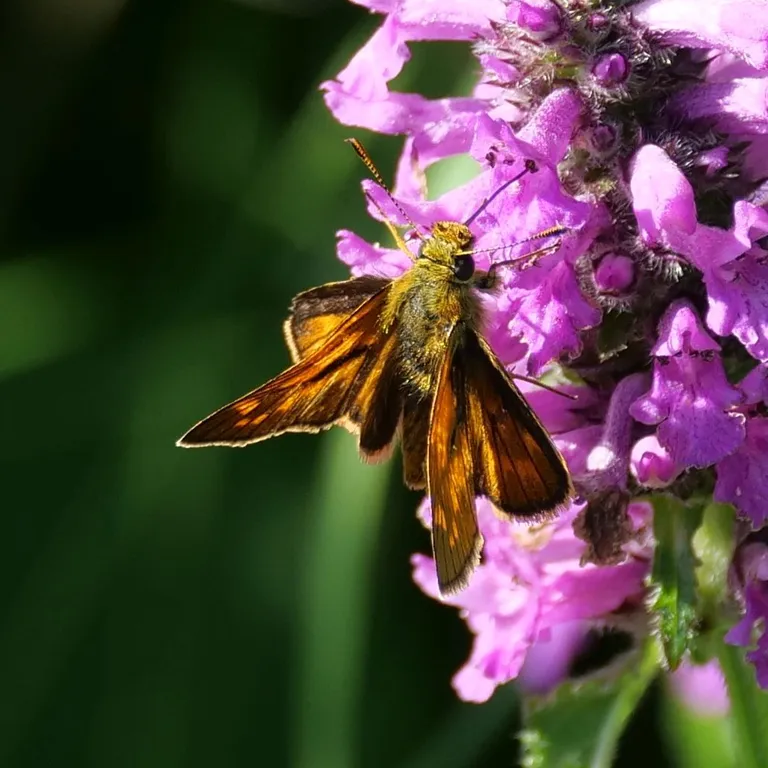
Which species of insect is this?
Ochlodes sylvanus (also Ochlodes venata)
